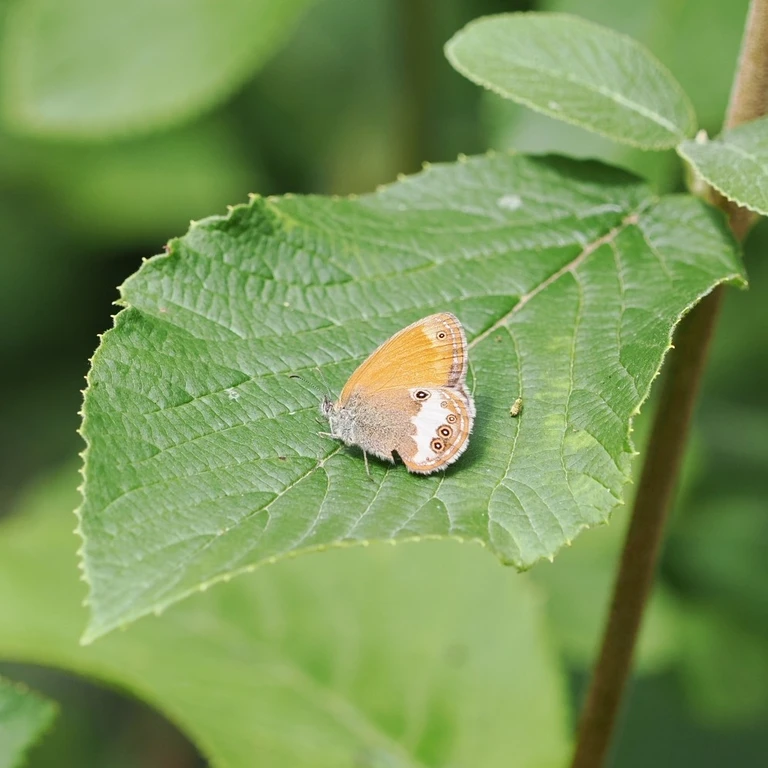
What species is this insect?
Coenonympha arcania
